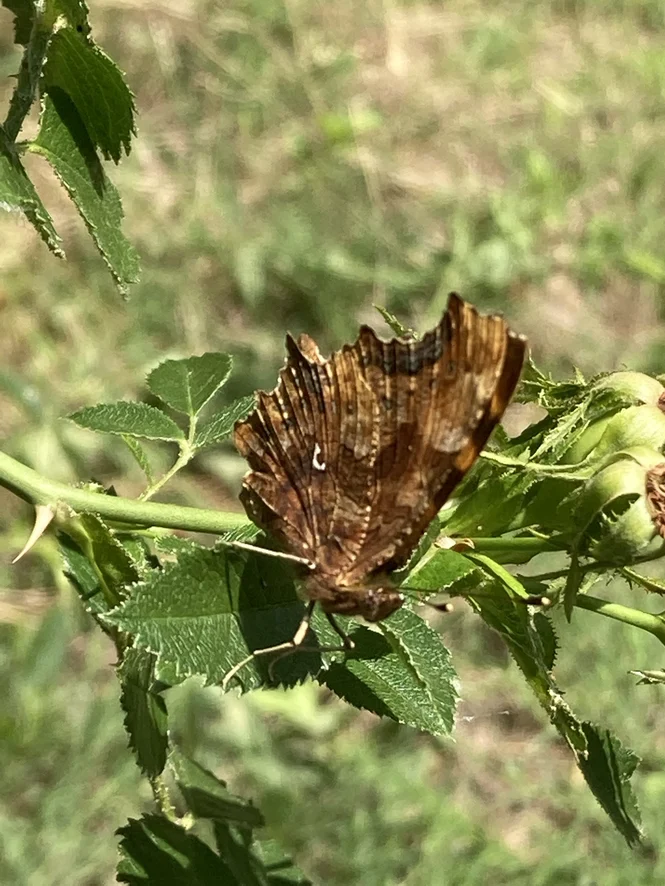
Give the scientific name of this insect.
Polygonia c-album
